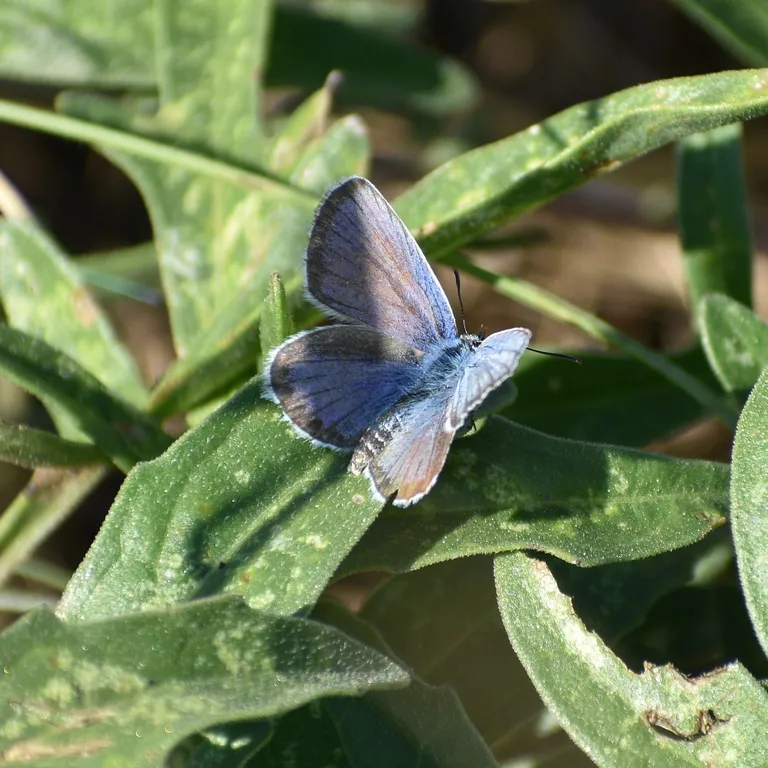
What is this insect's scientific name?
Plebejus argus
